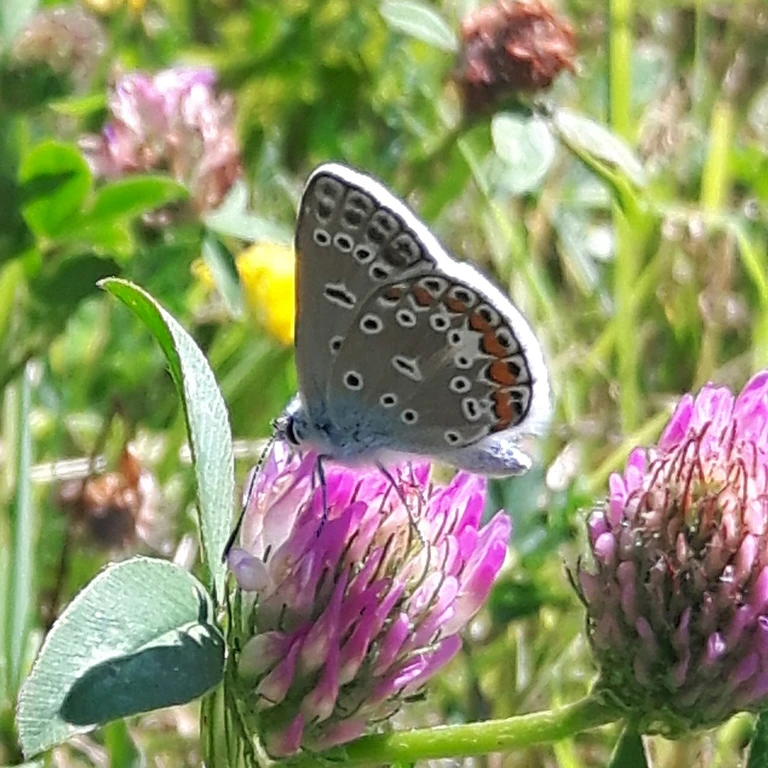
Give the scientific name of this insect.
Polyommatus icarus
